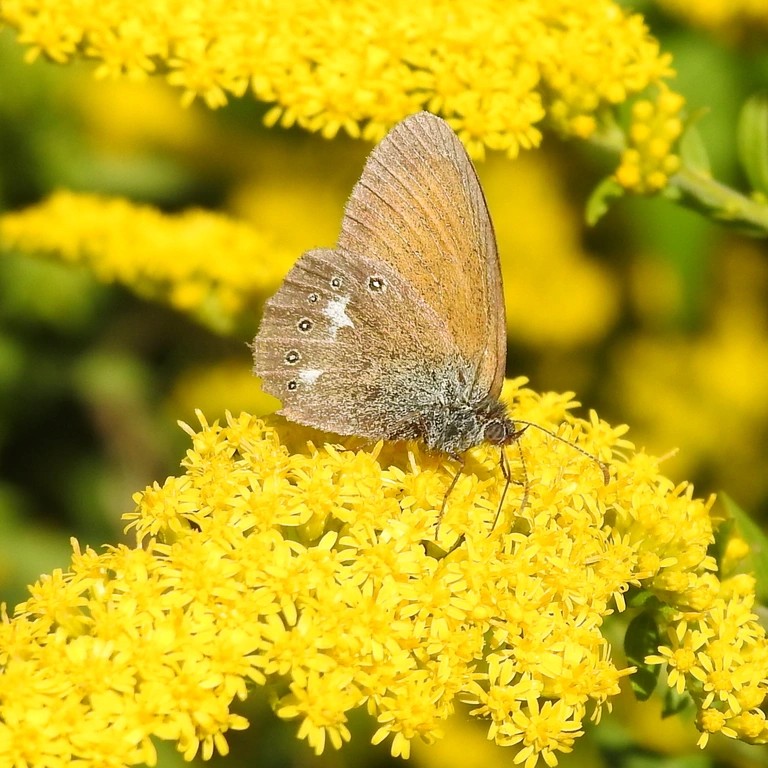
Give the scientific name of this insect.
Coenonympha glycerion (also Coenonympha iphis)
